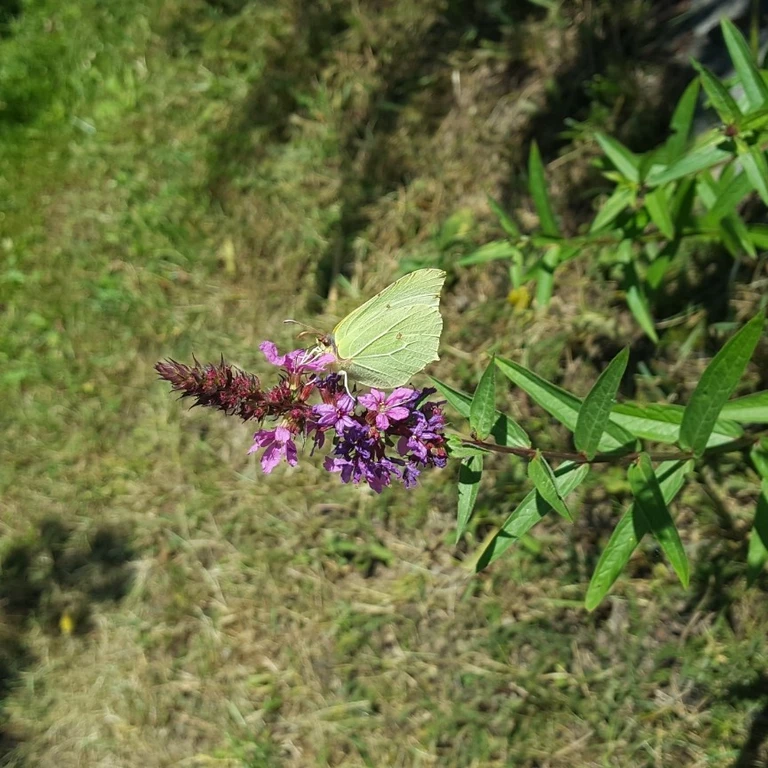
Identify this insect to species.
Gonepteryx rhamni
